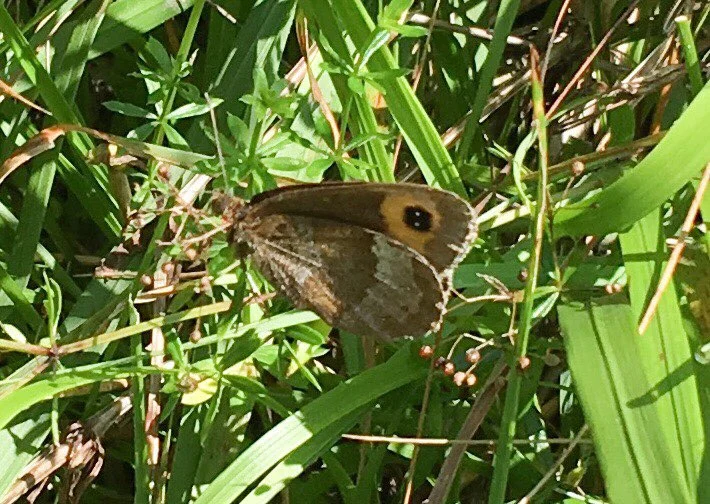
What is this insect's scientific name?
Erebia aethiops
